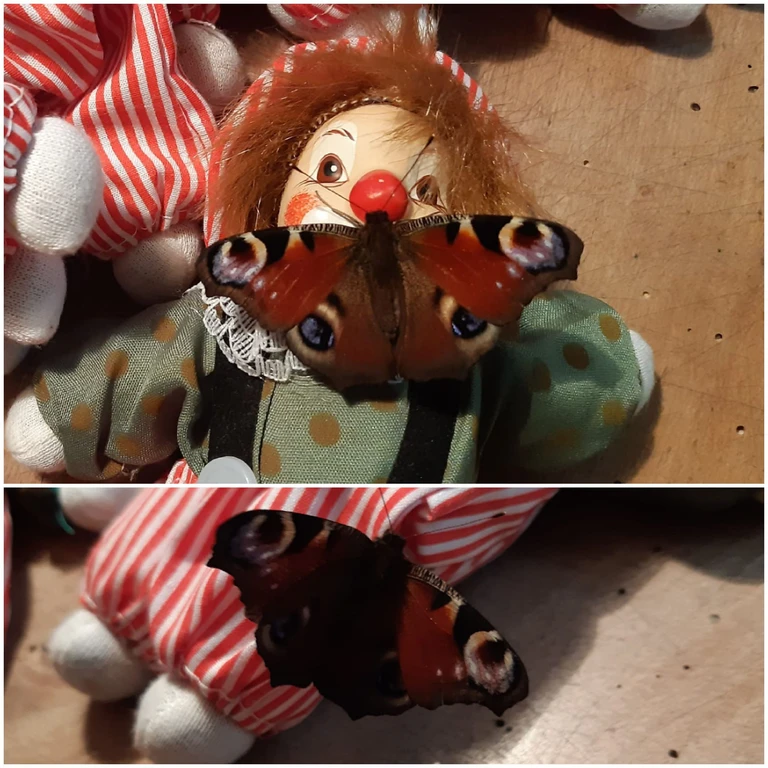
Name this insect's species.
Aglais io
